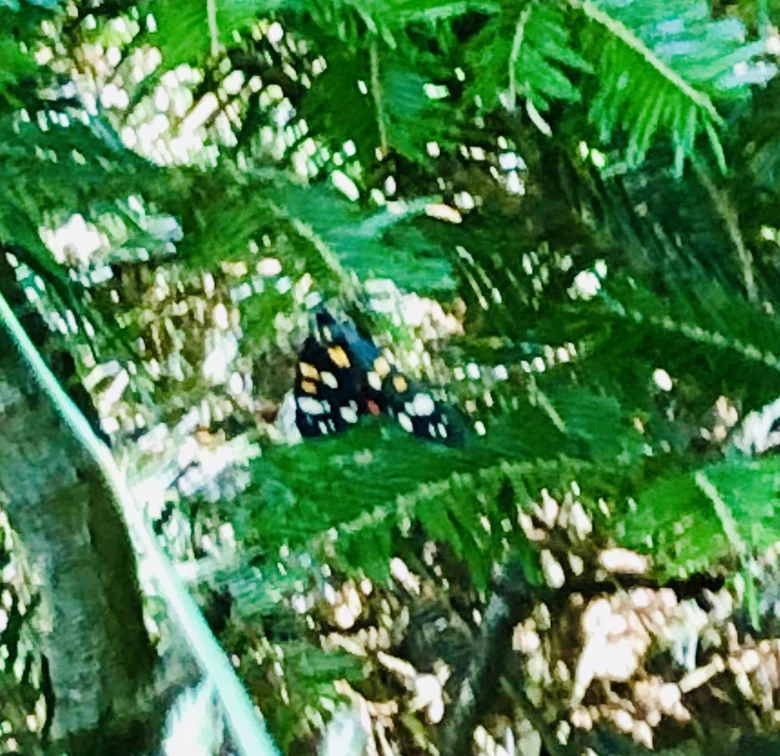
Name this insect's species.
Callimorpha dominula
